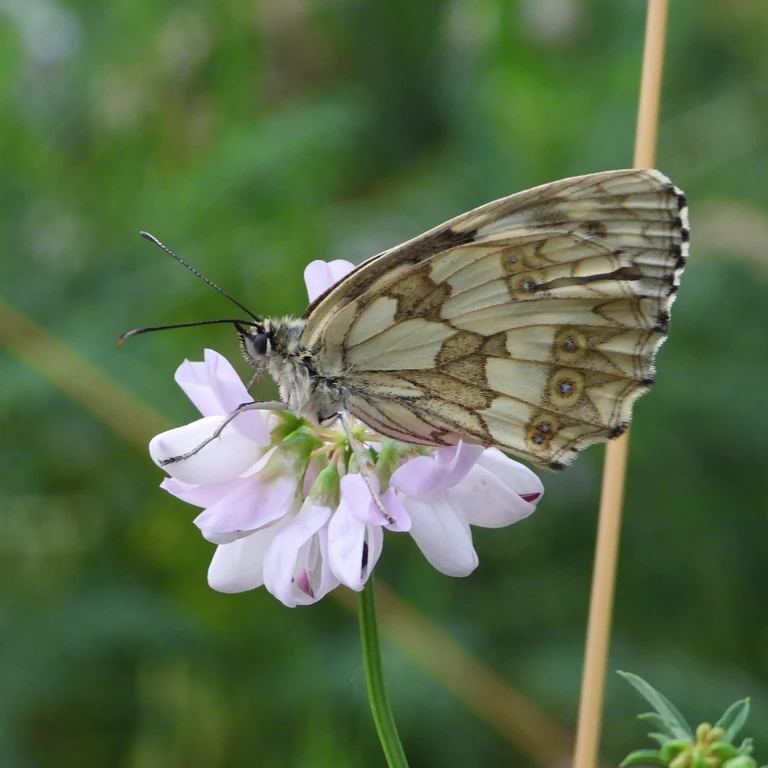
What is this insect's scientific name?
Melanargia galathea
